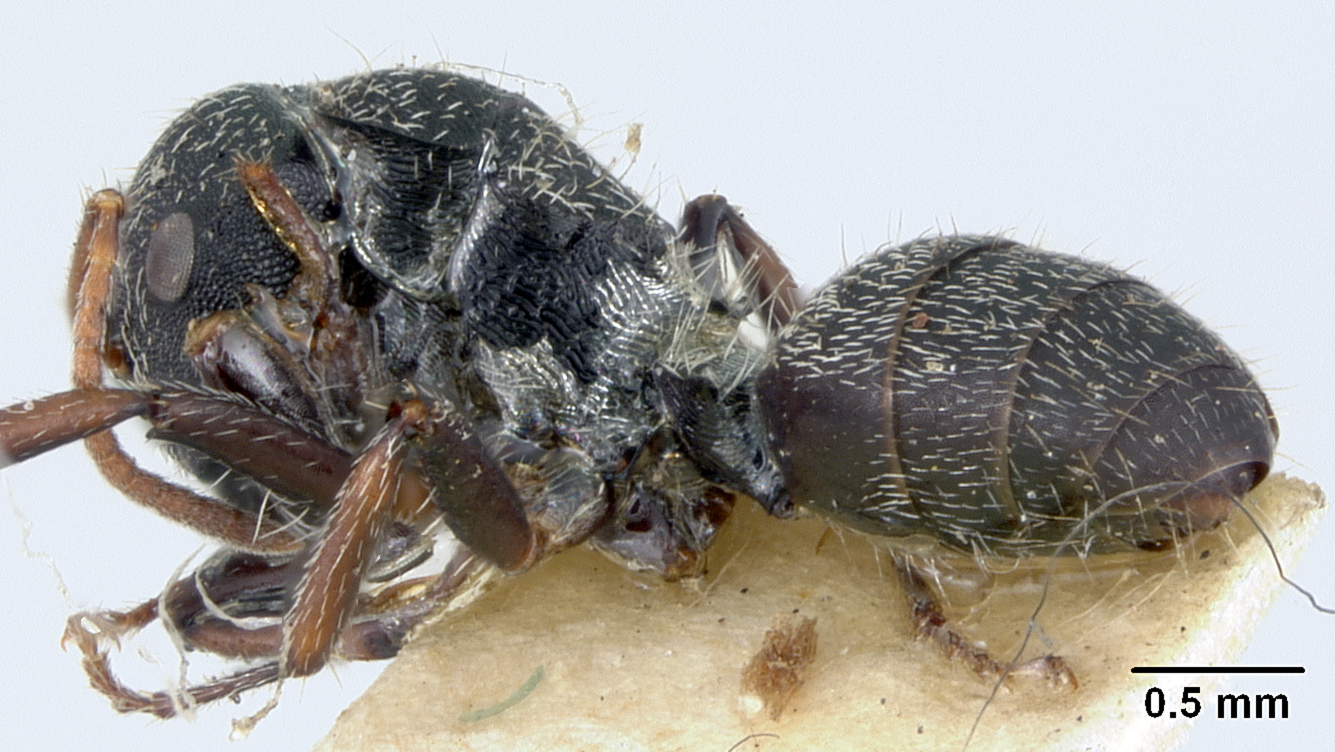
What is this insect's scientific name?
Camponotus toussainti
